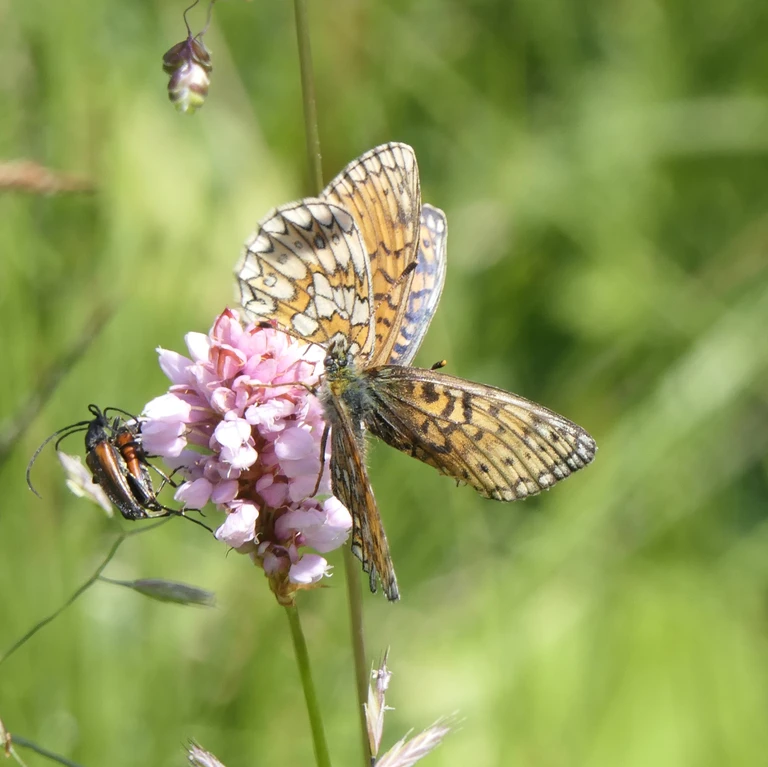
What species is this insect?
Boloria eunomia
